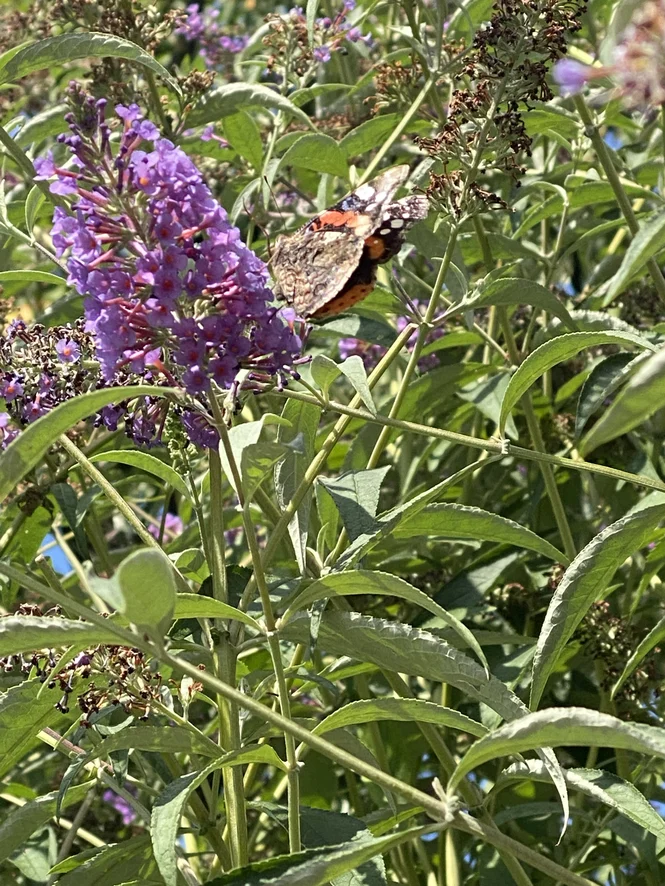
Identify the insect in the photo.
Vanessa atalanta
